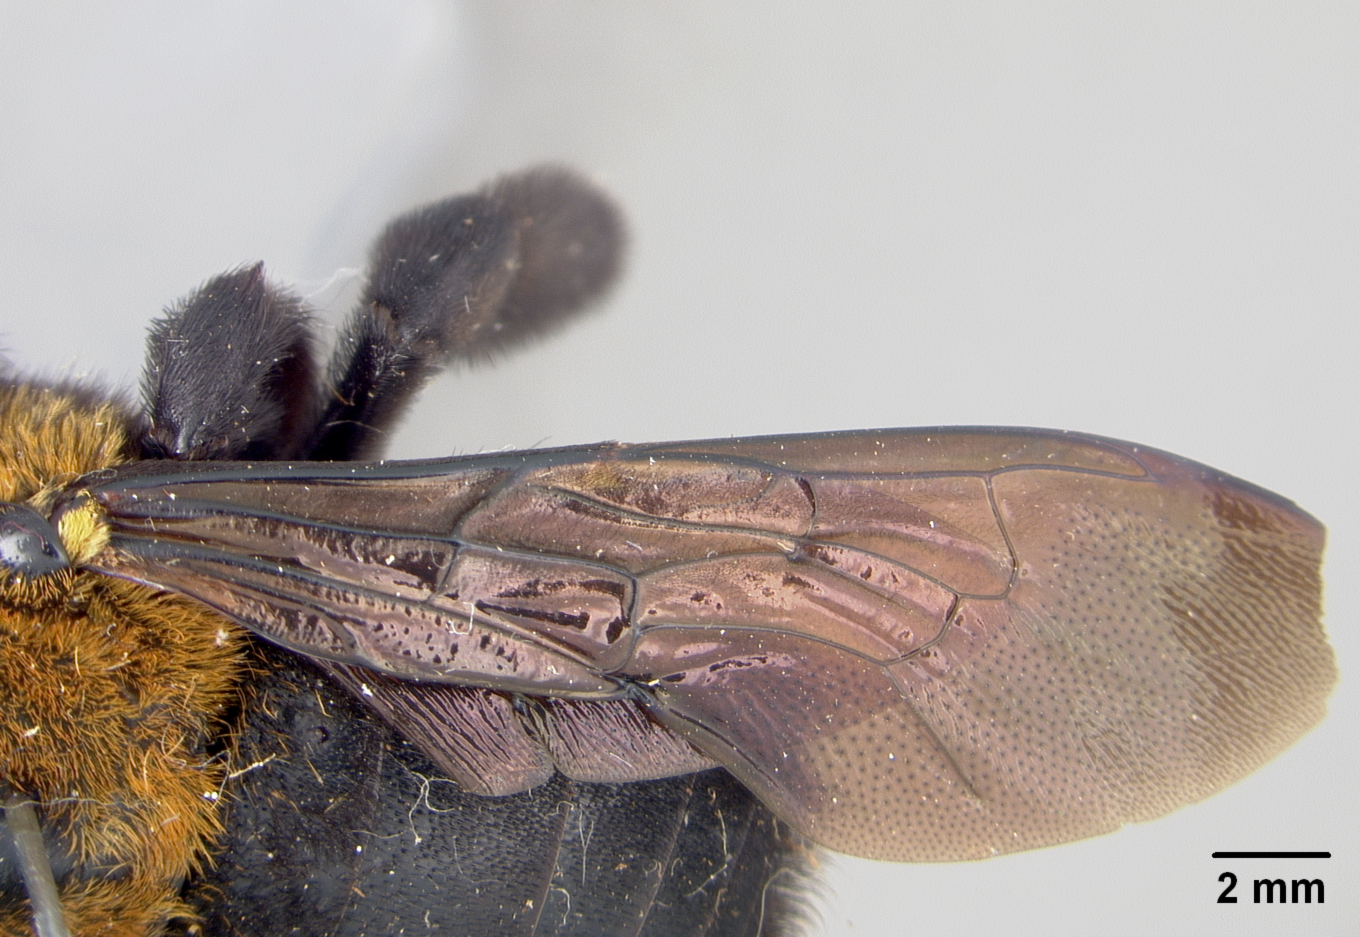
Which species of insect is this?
Mesotrichia cuernosensis
